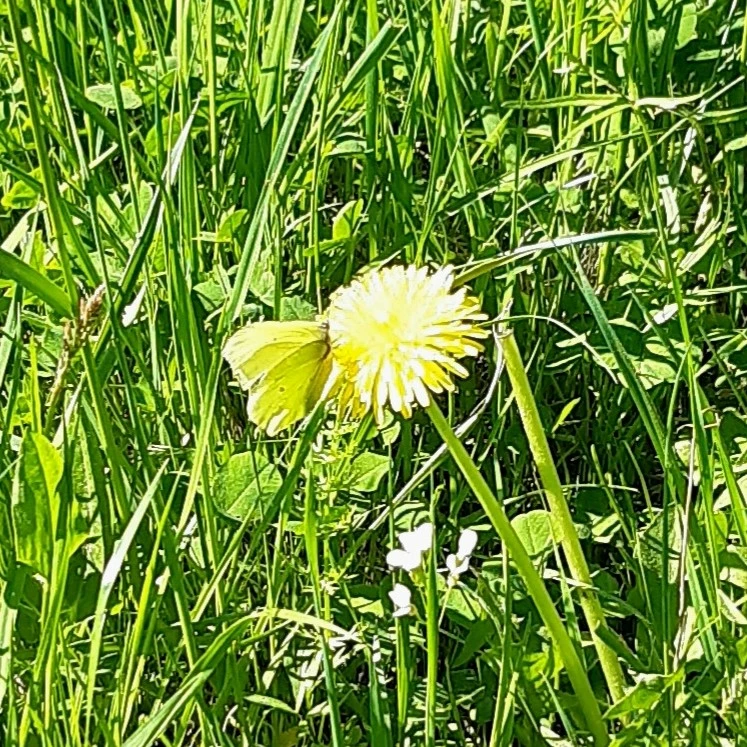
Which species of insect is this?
Gonepteryx rhamni
